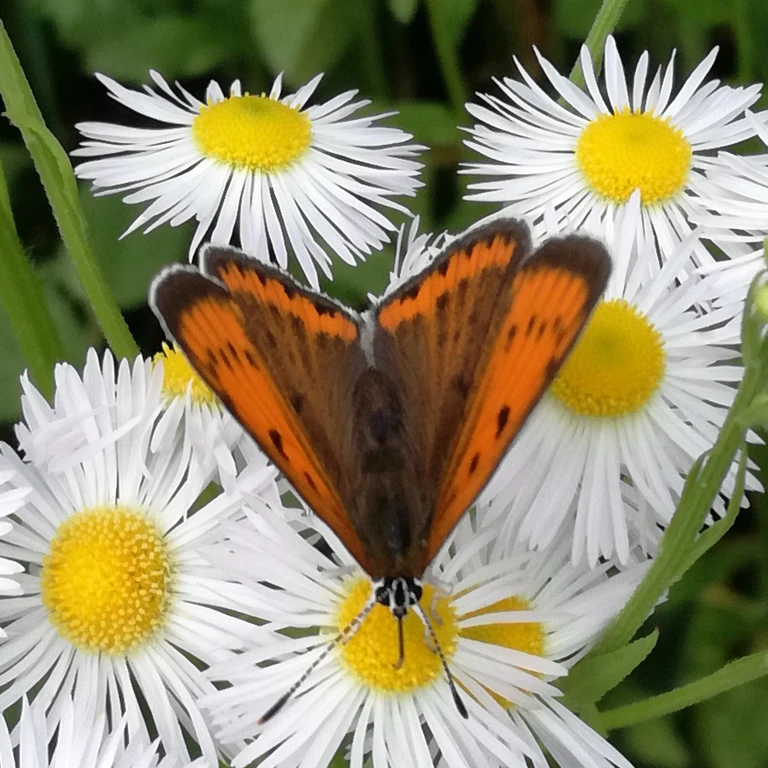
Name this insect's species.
Lycaena dispar
